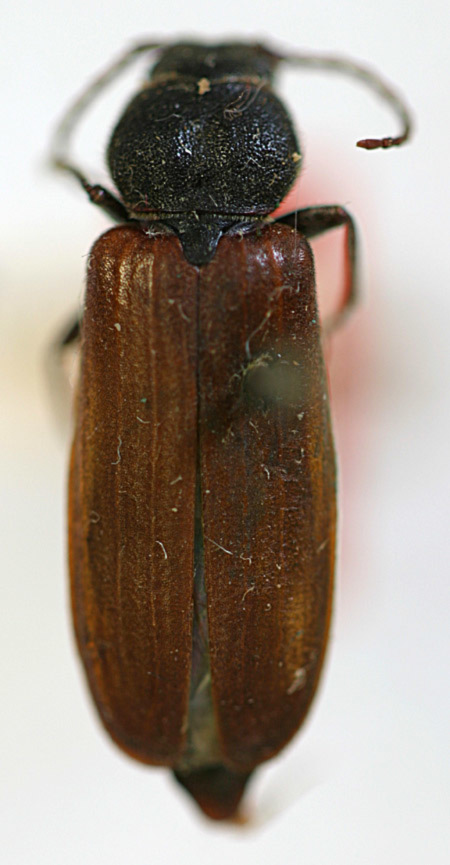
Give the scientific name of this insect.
Asemum fulvipenne (also Asemum striatum)
